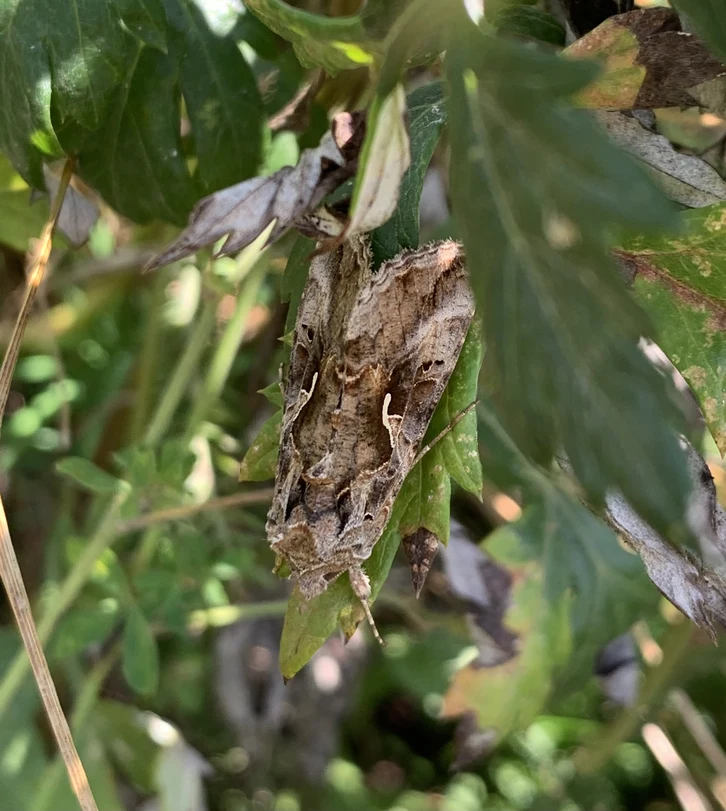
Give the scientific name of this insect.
Autographa gamma
